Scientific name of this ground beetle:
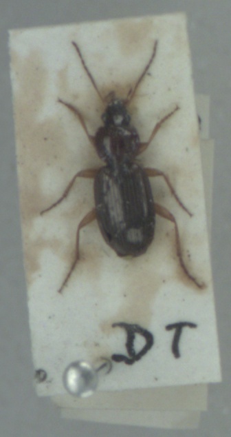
Olisthopus rotundatus
